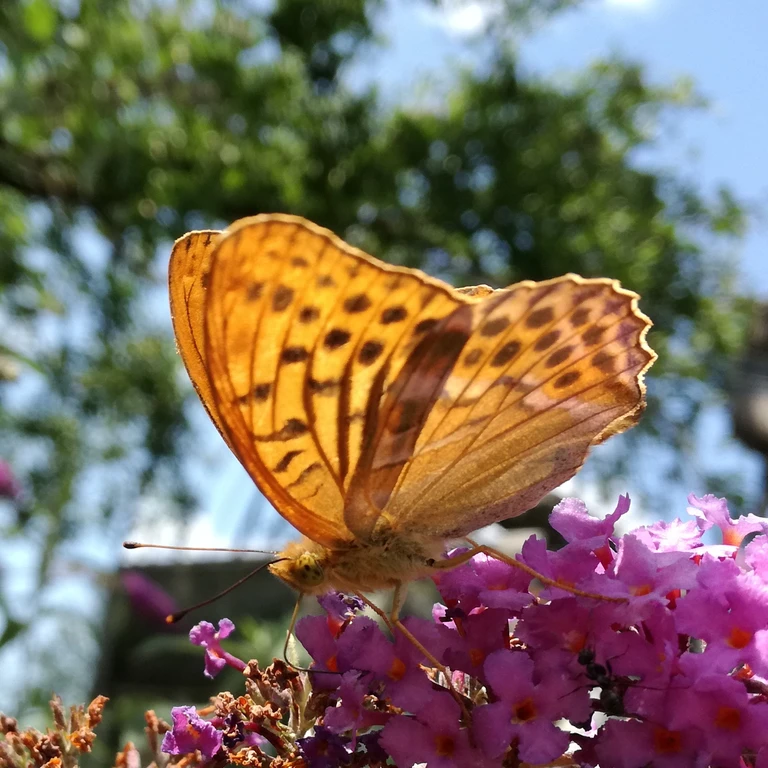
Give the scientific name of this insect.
Argynnis paphia
